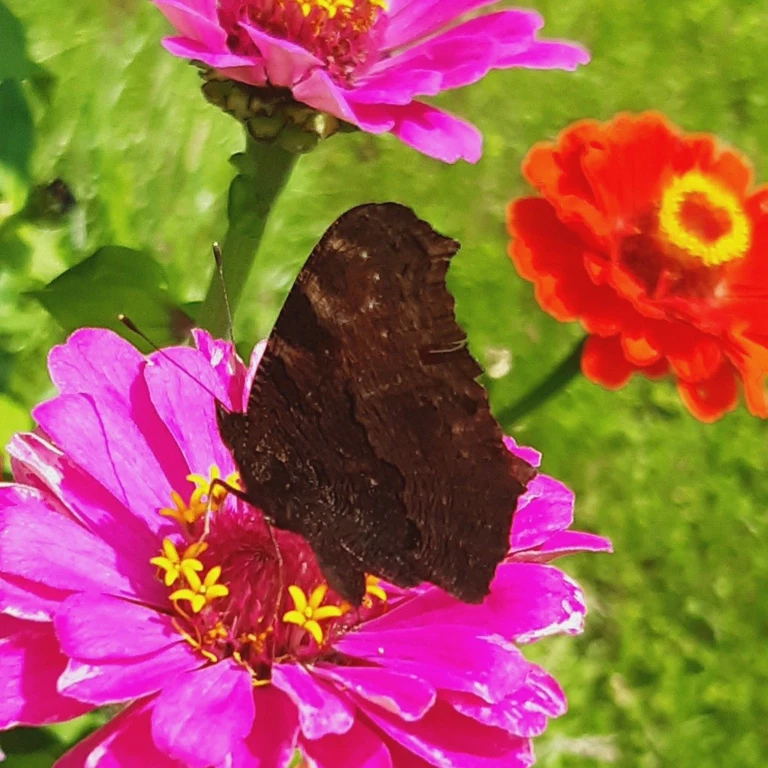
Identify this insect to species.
Aglais io
